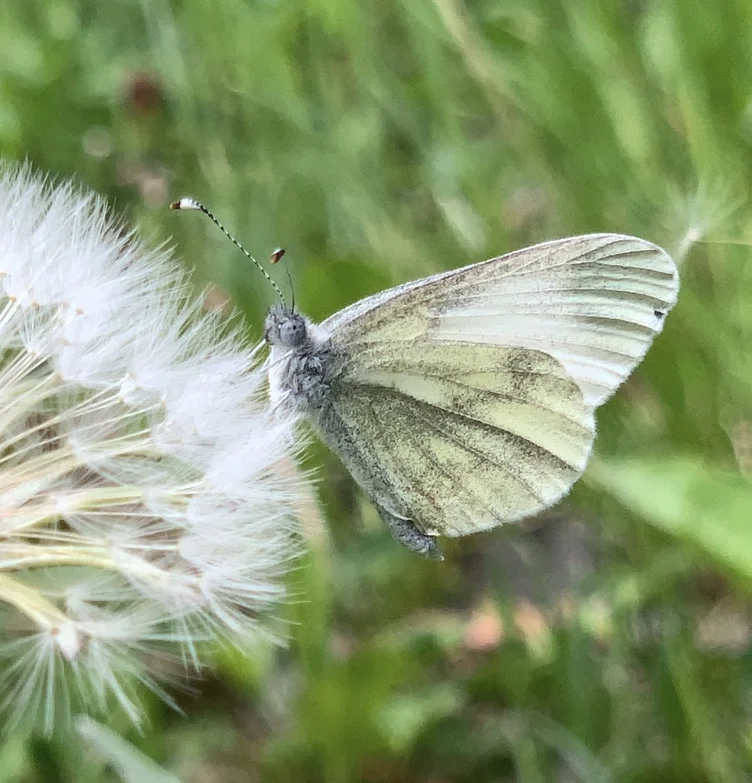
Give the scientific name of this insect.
Leptidea sinapis/juvernica
